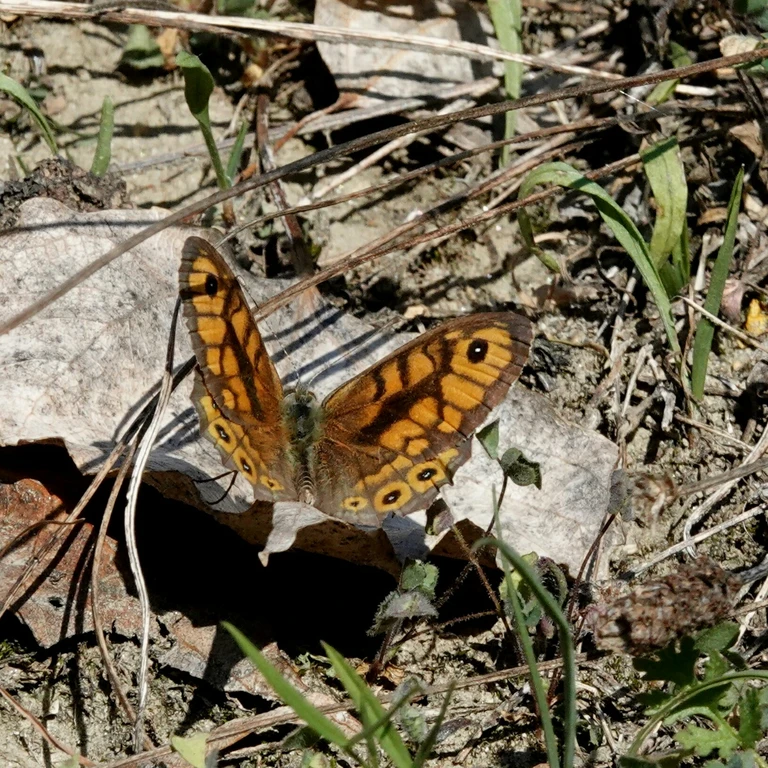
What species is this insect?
Lasiommata megera (also Pararge megera)
